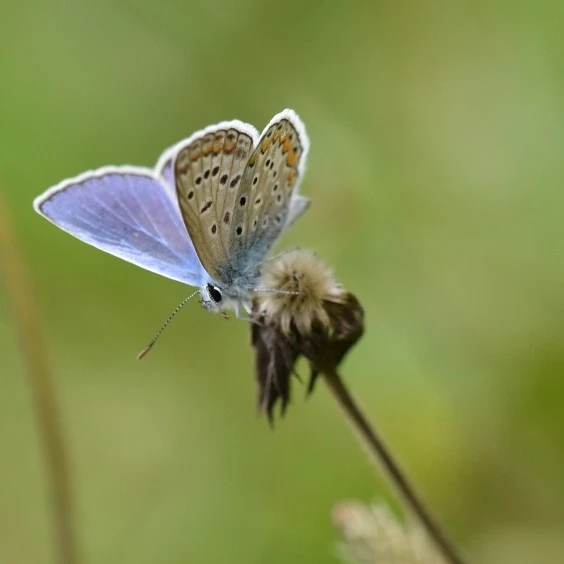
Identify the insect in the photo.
Polyommatus icarus
